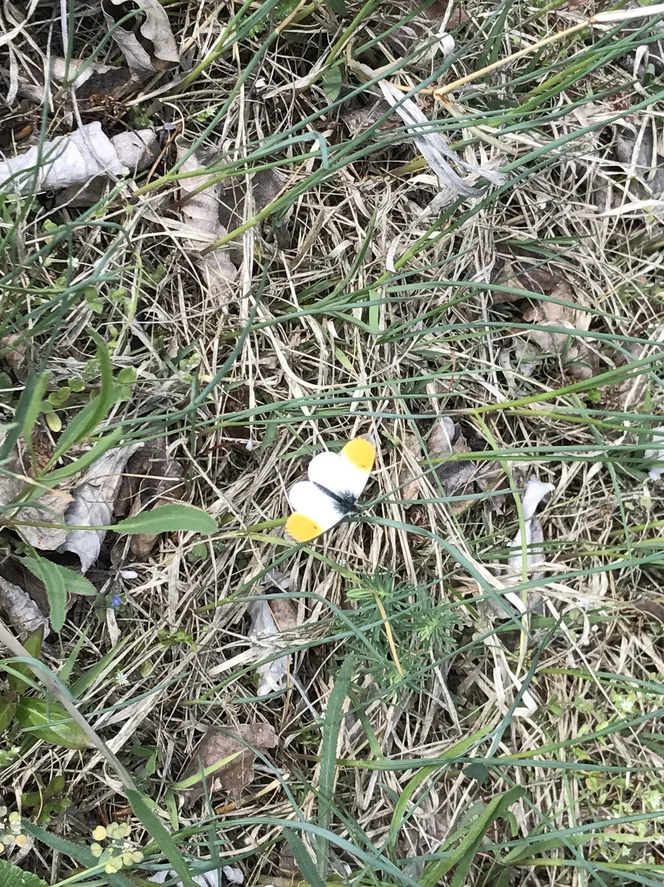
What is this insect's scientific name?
Anthocharis cardamines
